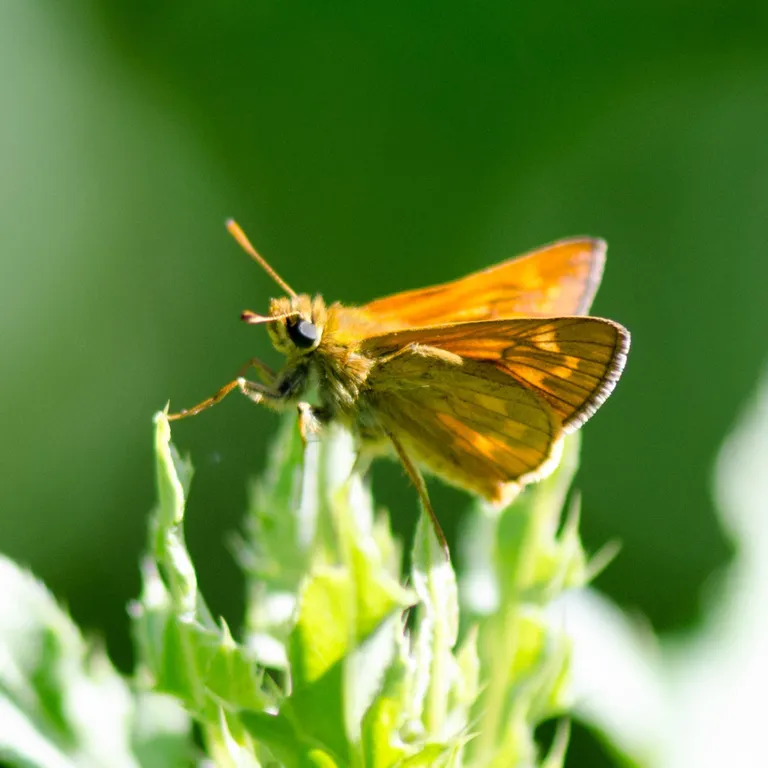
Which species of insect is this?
Ochlodes sylvanus (also Ochlodes venata)
